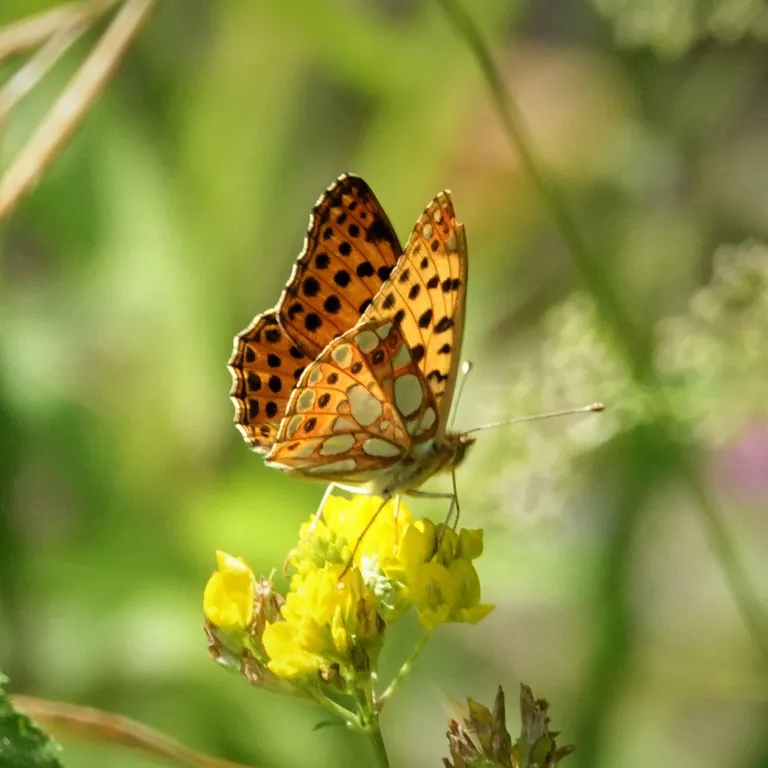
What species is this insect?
Issoria lathonia
